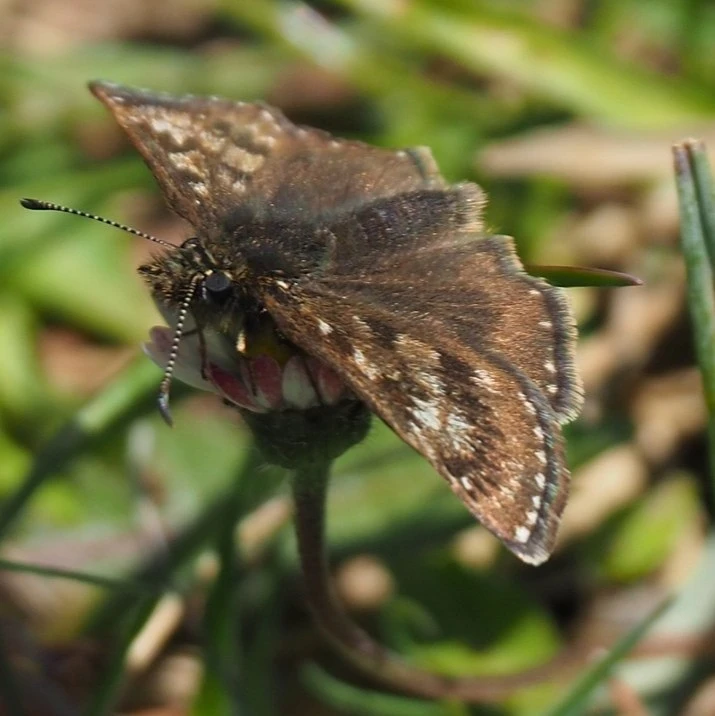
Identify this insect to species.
Erynnis tages
